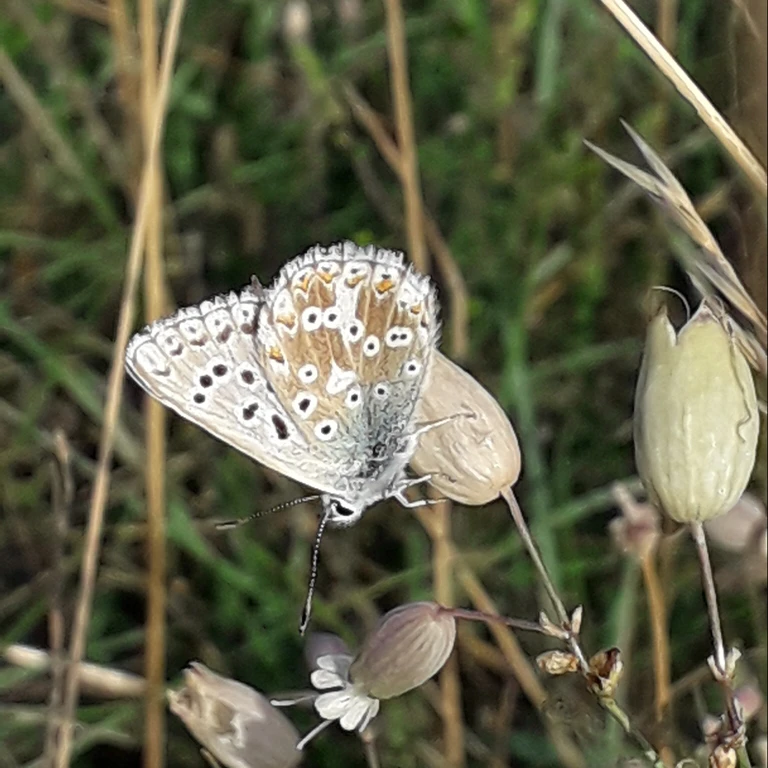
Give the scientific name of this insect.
Lysandra coridon
